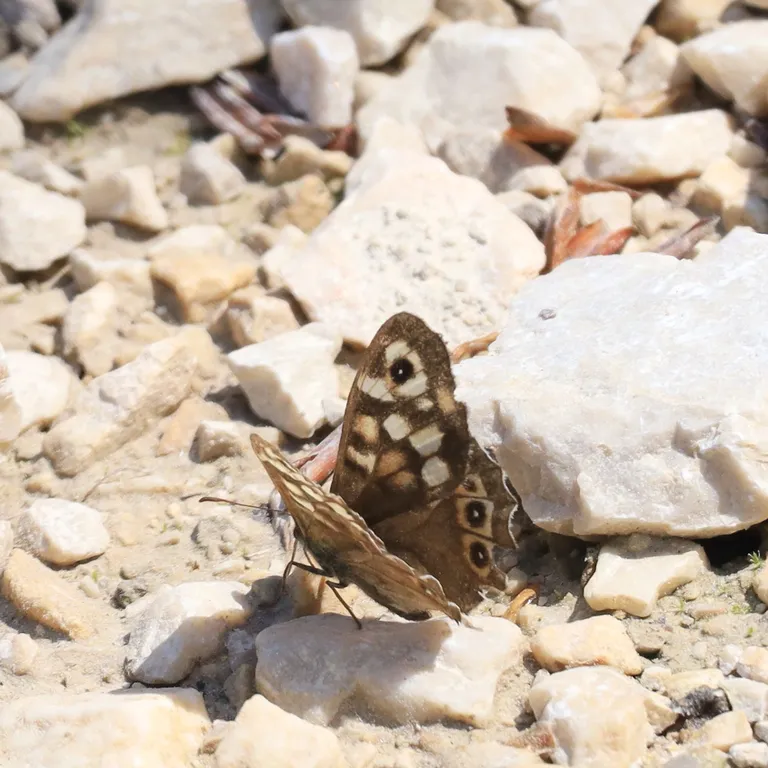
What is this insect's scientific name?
Pararge aegeria
